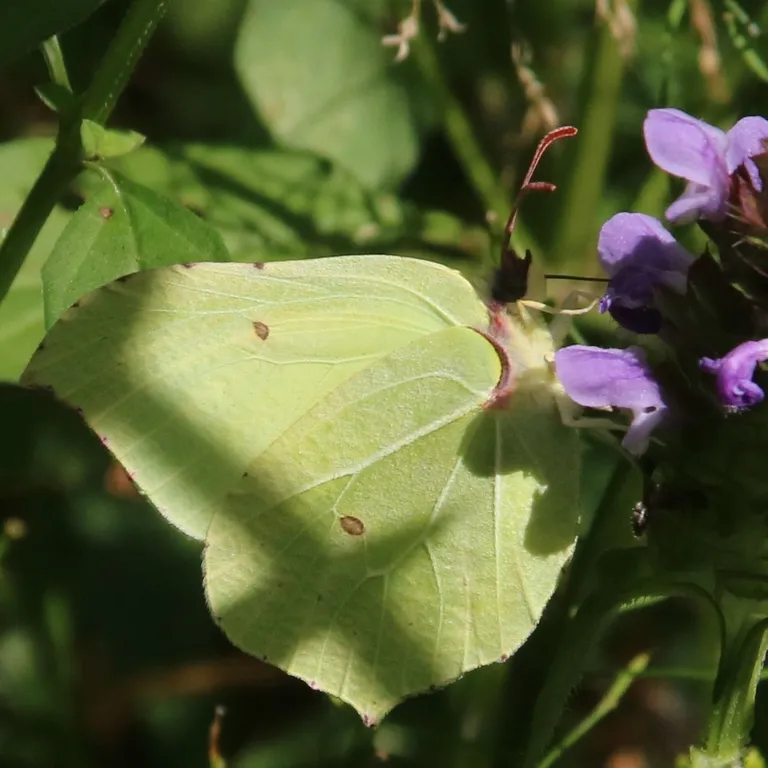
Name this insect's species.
Gonepteryx rhamni
